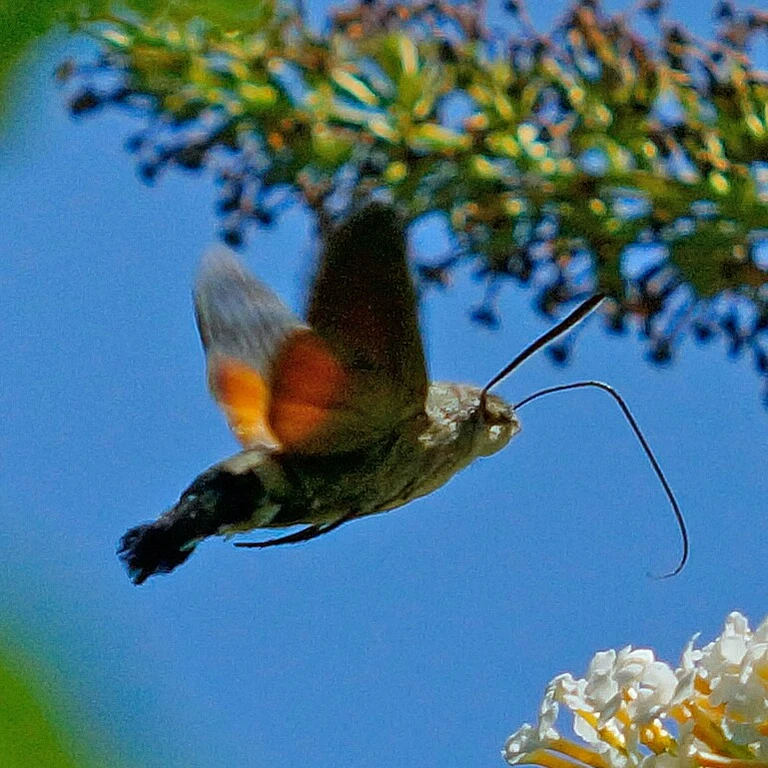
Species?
Macroglossum stellatarum
